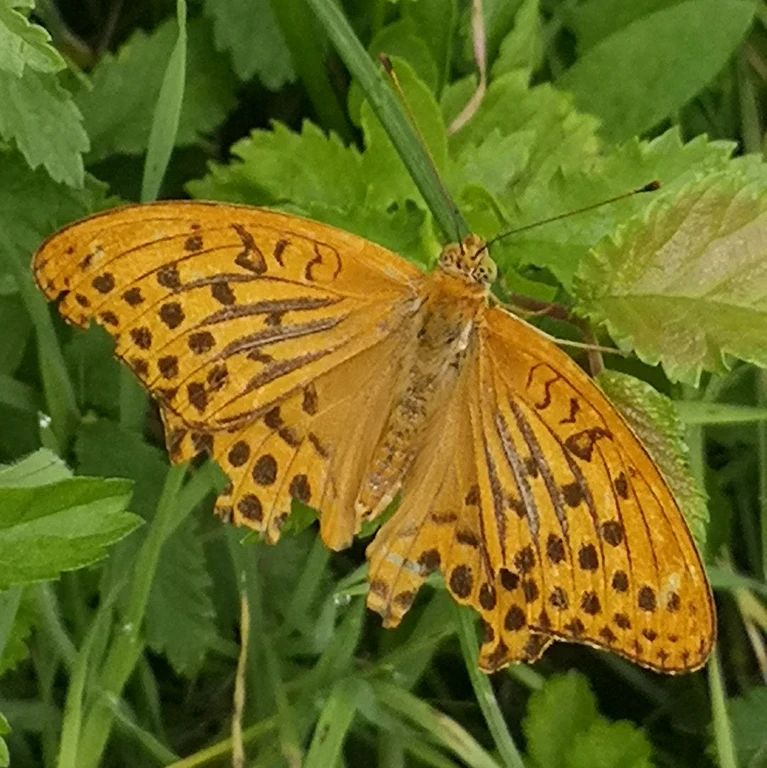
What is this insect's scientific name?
Argynnis paphia
